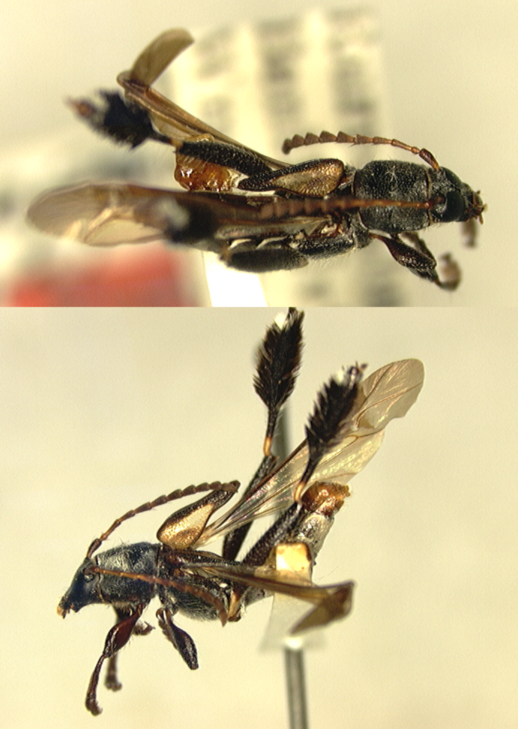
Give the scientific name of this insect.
Epimelitta manni (also Phygopoda manni)
